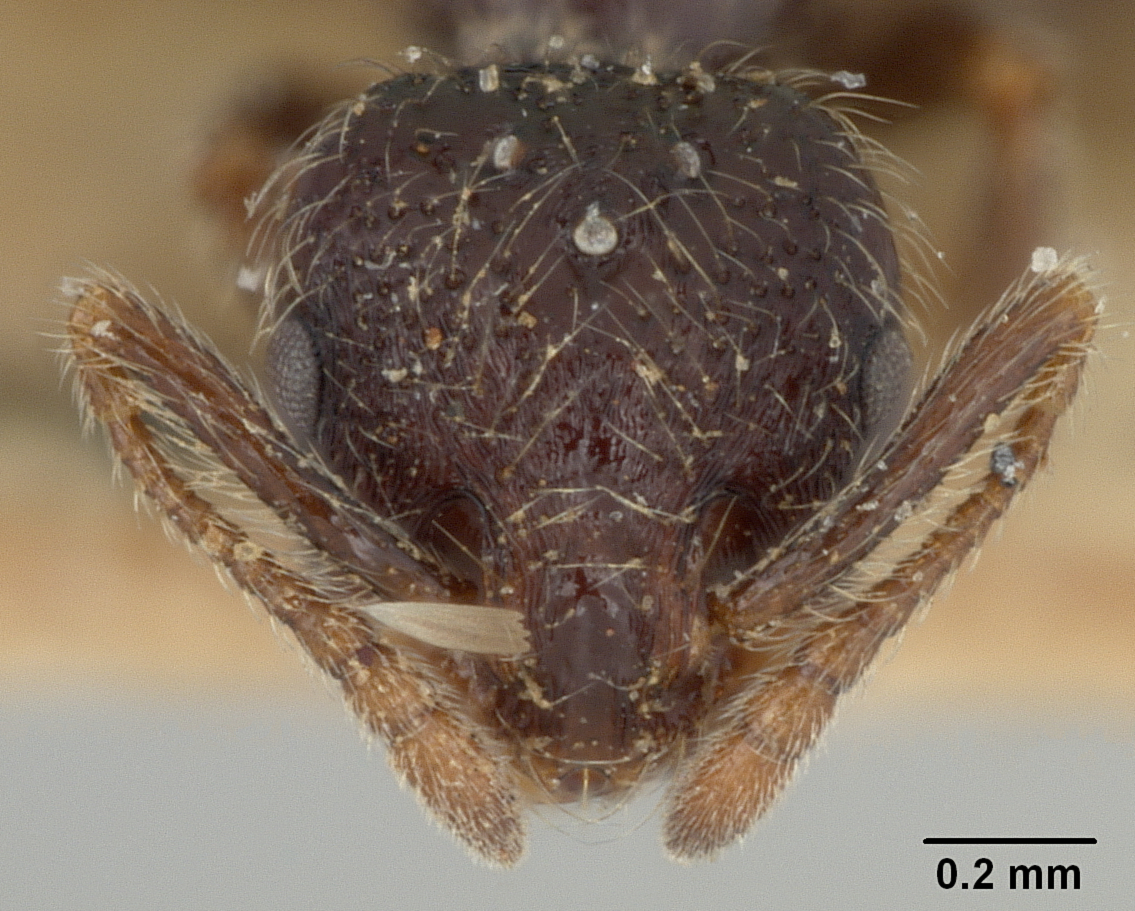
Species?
Monomorium minimum
